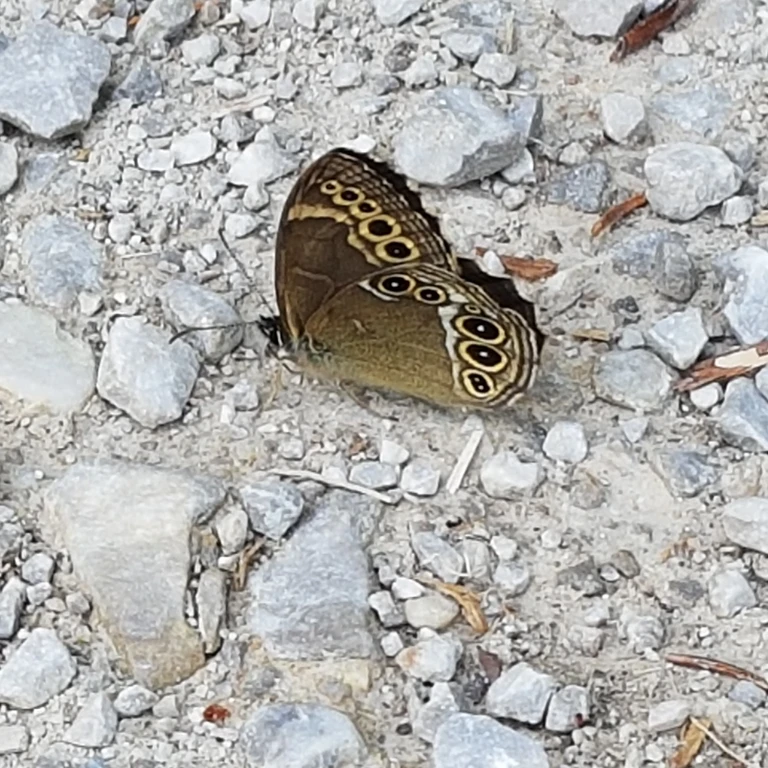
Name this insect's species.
Lopinga achine (also Pararge achine)
